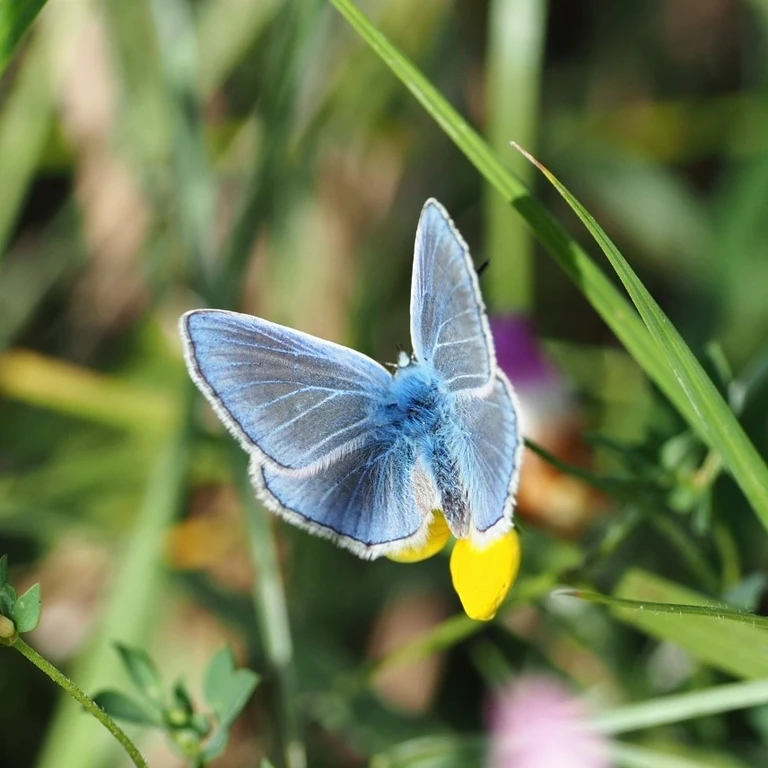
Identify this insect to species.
Polyommatus icarus
